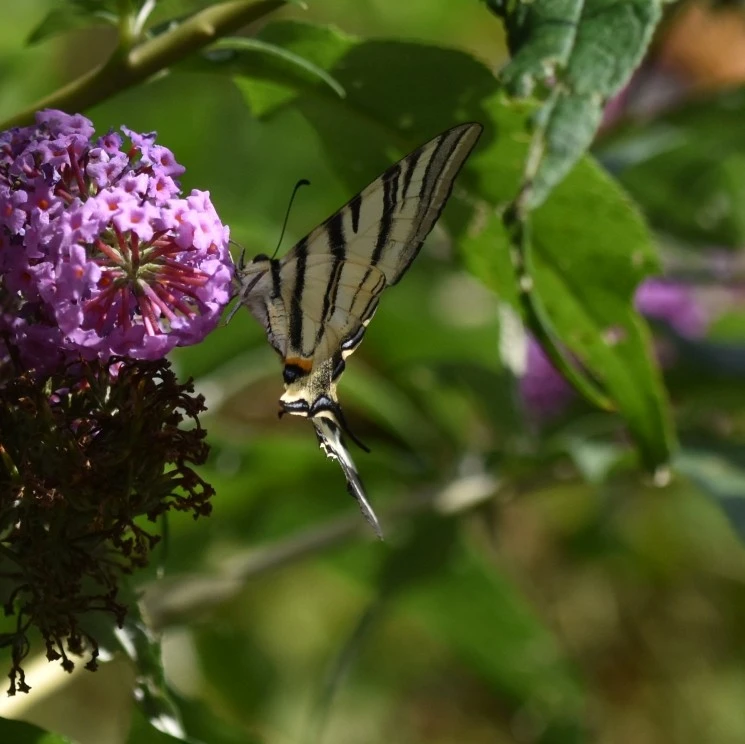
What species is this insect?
Iphiclides podalirius
